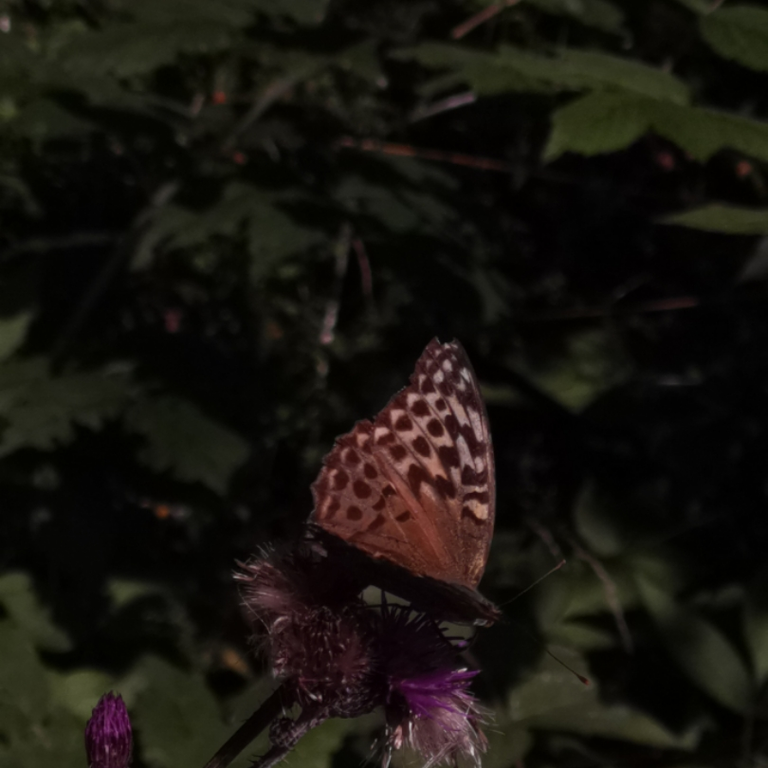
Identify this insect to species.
Argynnis paphia
